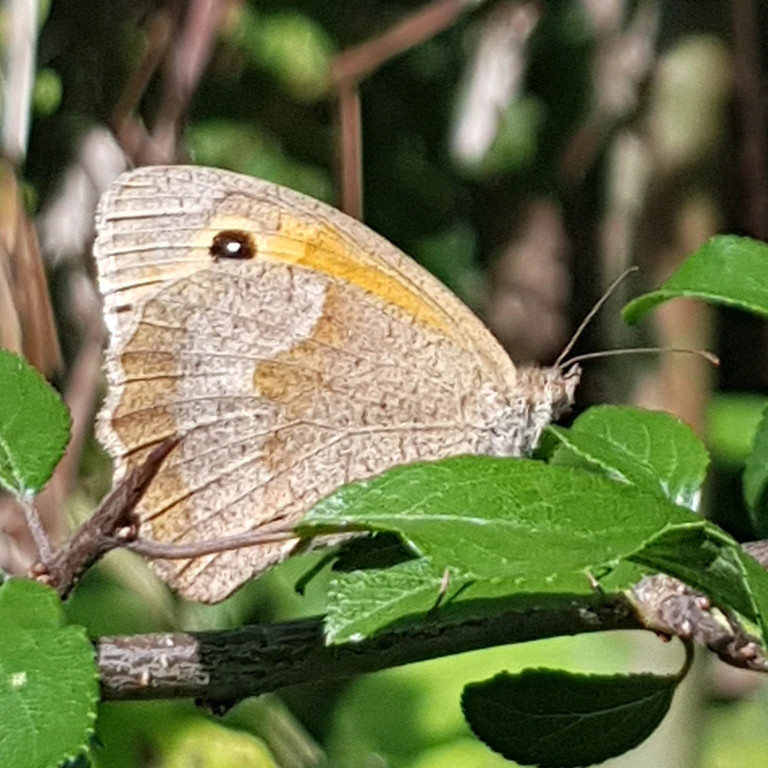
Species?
Maniola jurtina
